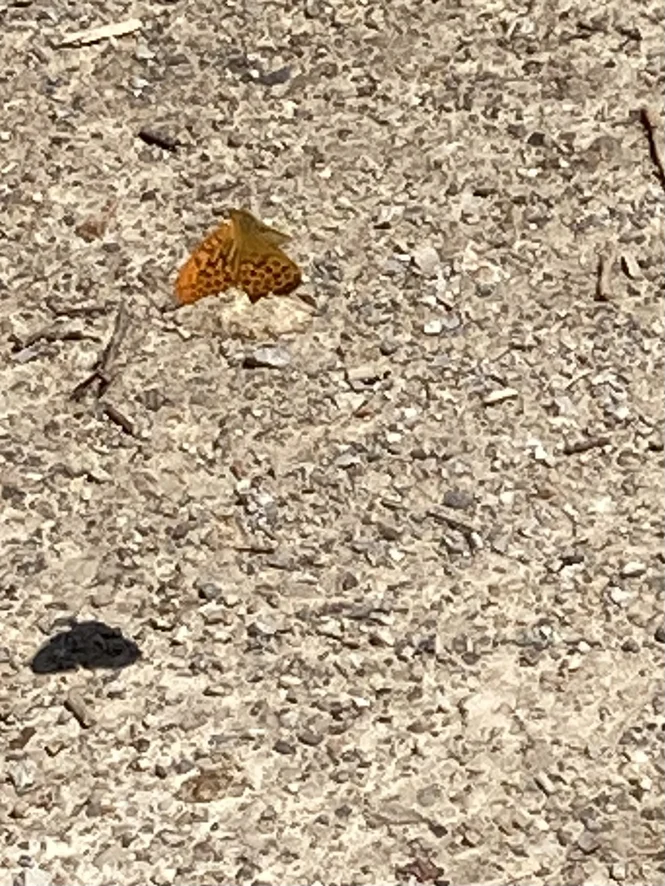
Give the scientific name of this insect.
Argynnis paphia
